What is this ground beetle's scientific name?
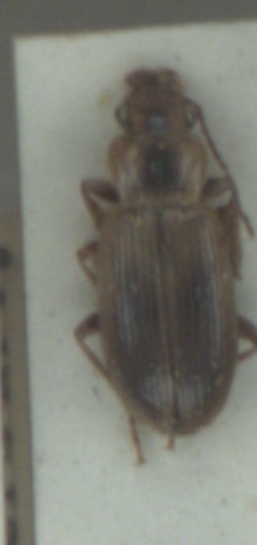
Dicheirotrichus gustavii
